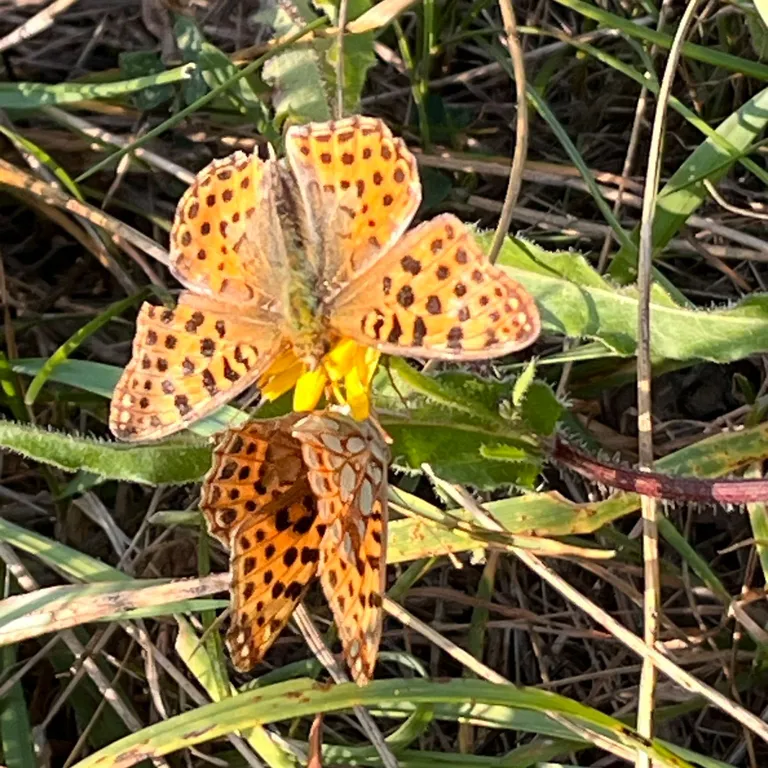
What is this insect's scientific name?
Issoria lathonia
